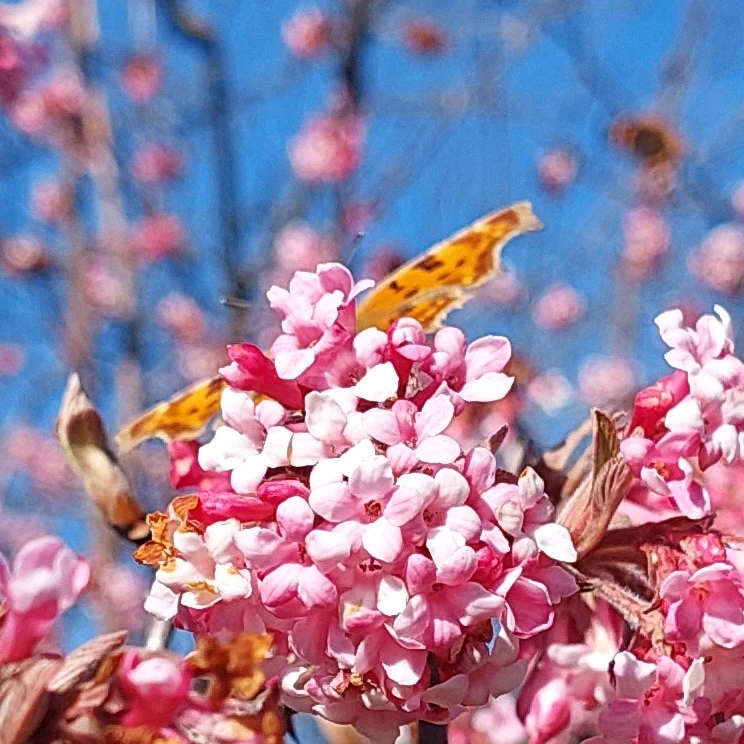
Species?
Polygonia c-album
